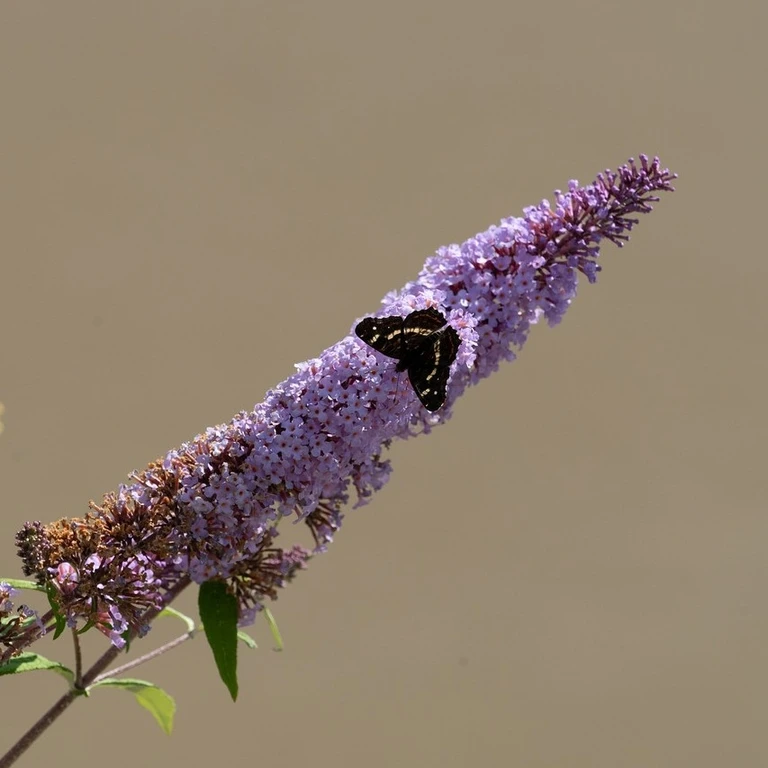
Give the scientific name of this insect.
Araschnia levana
